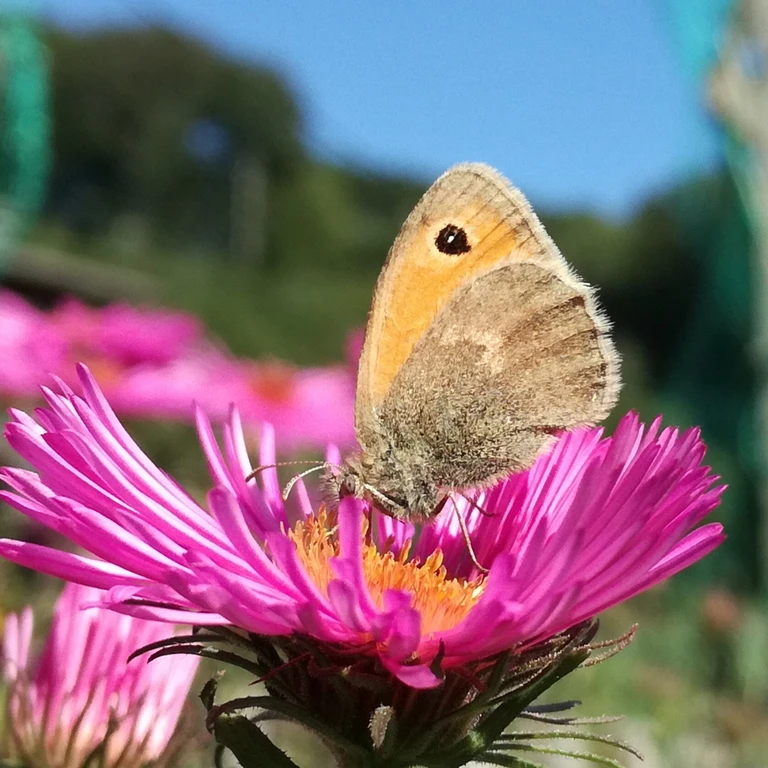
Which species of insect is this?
Coenonympha pamphilus
